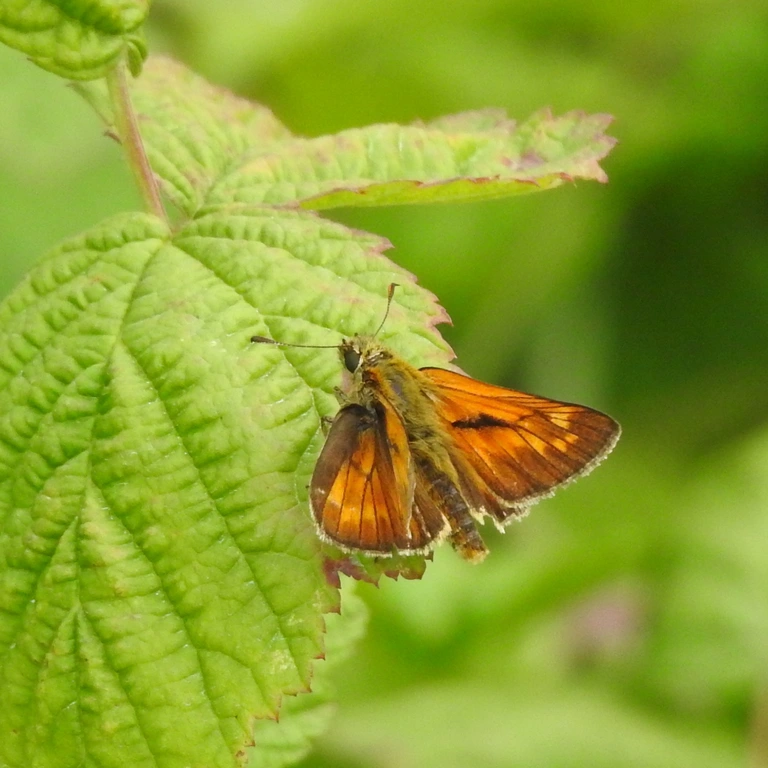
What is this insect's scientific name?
Ochlodes sylvanus (also Ochlodes venata)
